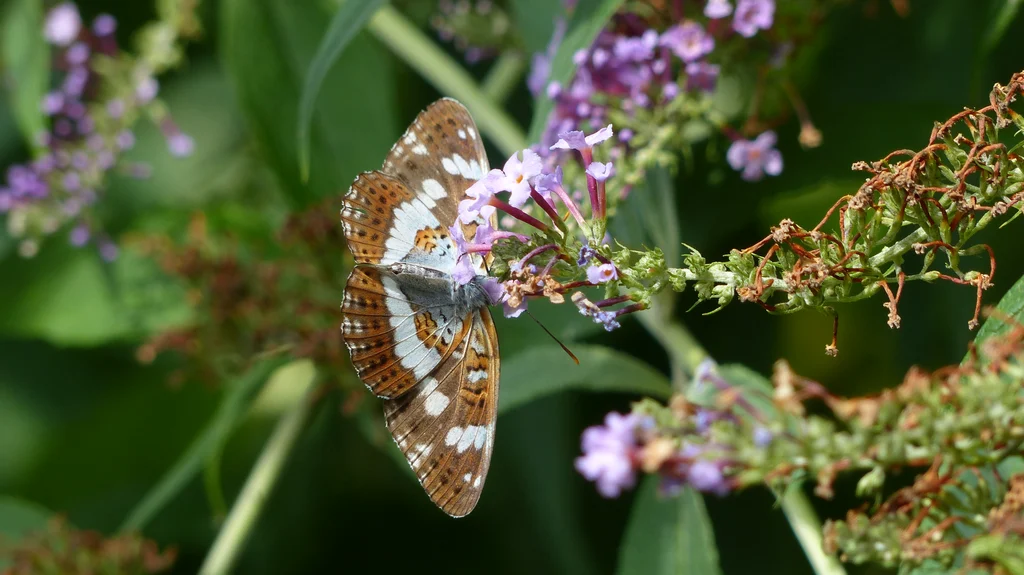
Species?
Limenitis camilla (also Ladoga camilla)
